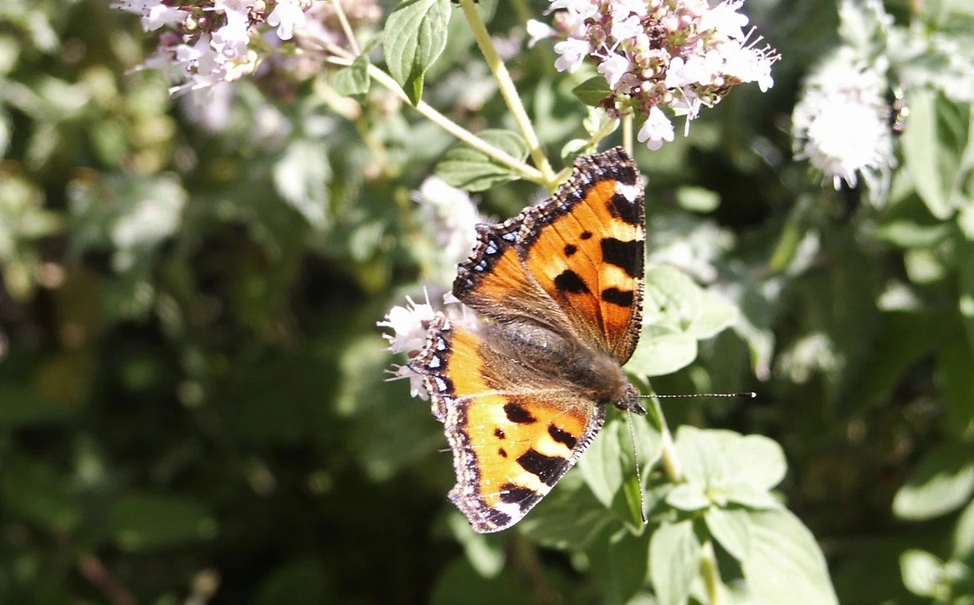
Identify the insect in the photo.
Aglais urticae
